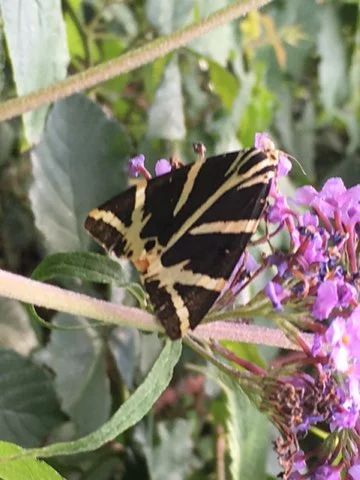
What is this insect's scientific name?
Euplagia quadripunctaria
